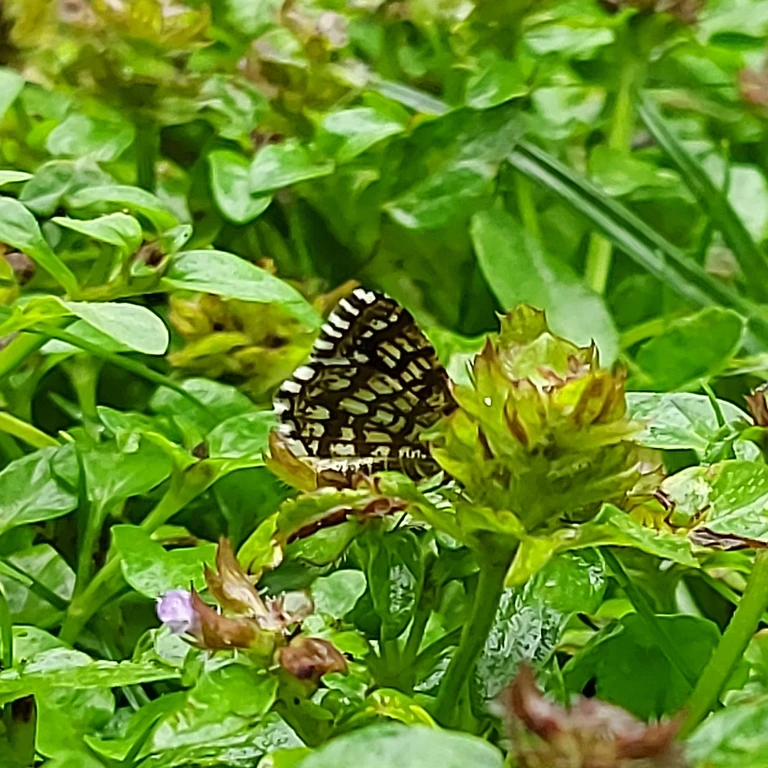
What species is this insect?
Chiasmia clathrata
